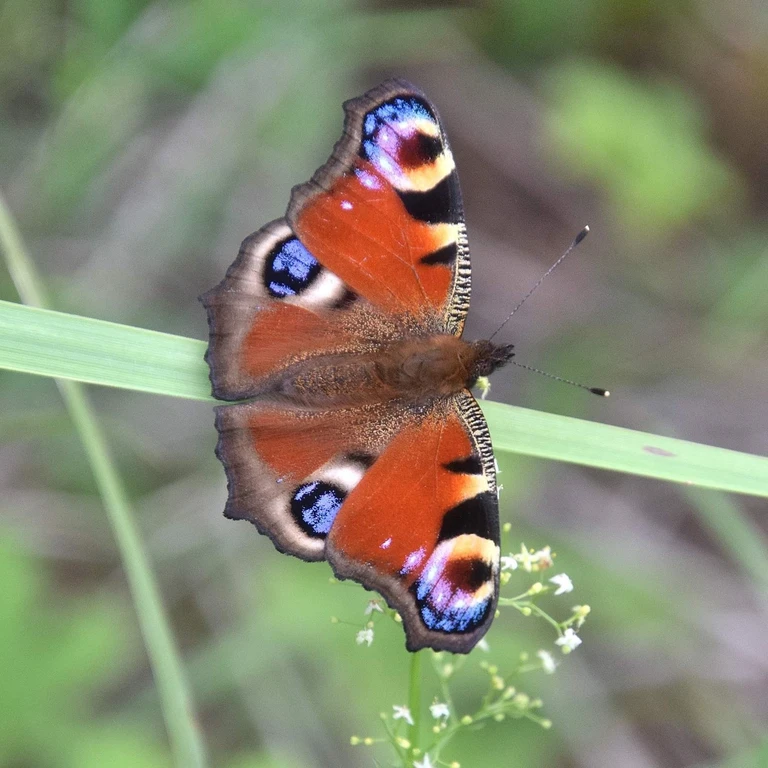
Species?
Aglais io
